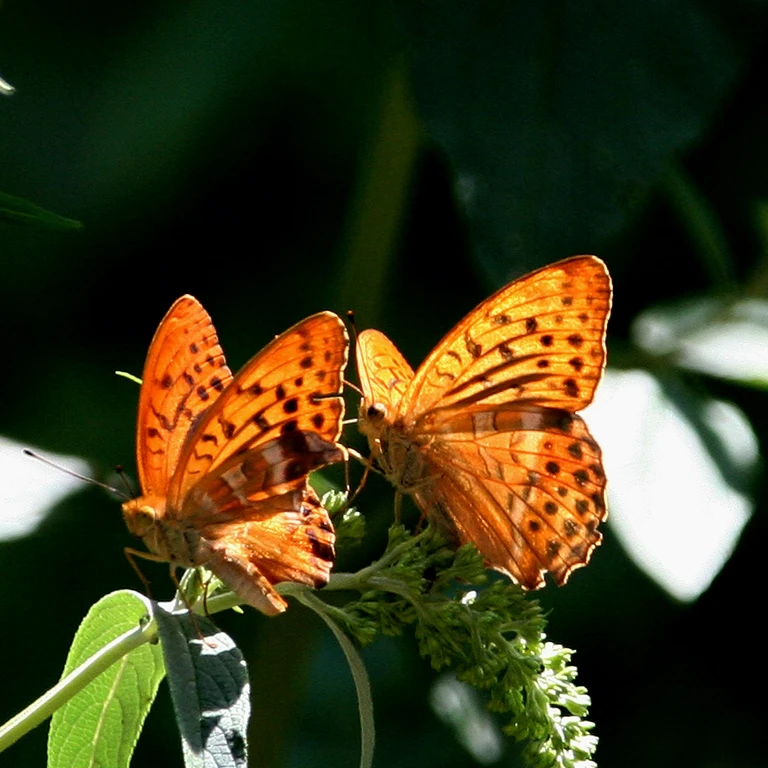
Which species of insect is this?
Argynnis paphia
